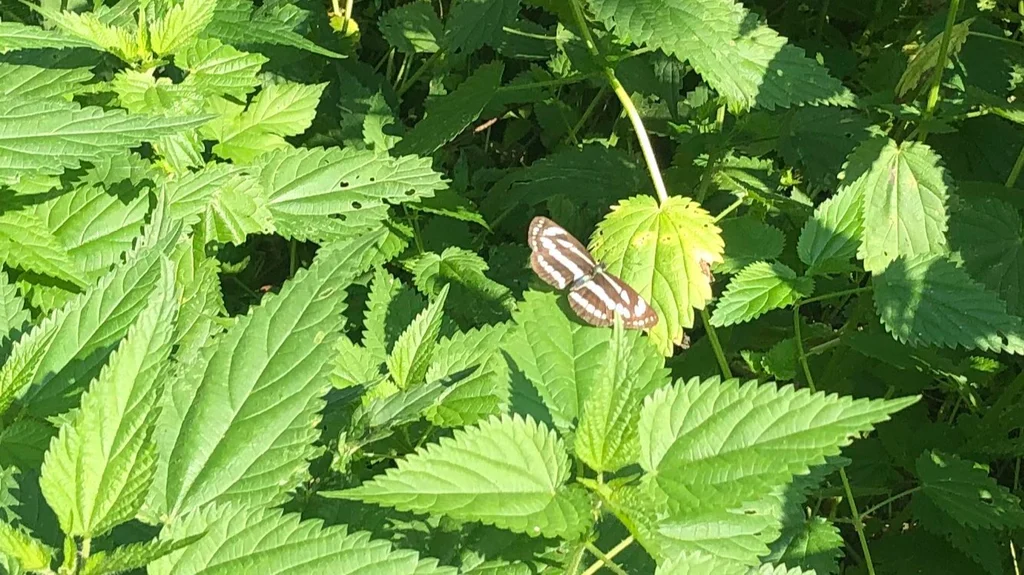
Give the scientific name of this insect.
Neptis sappho
